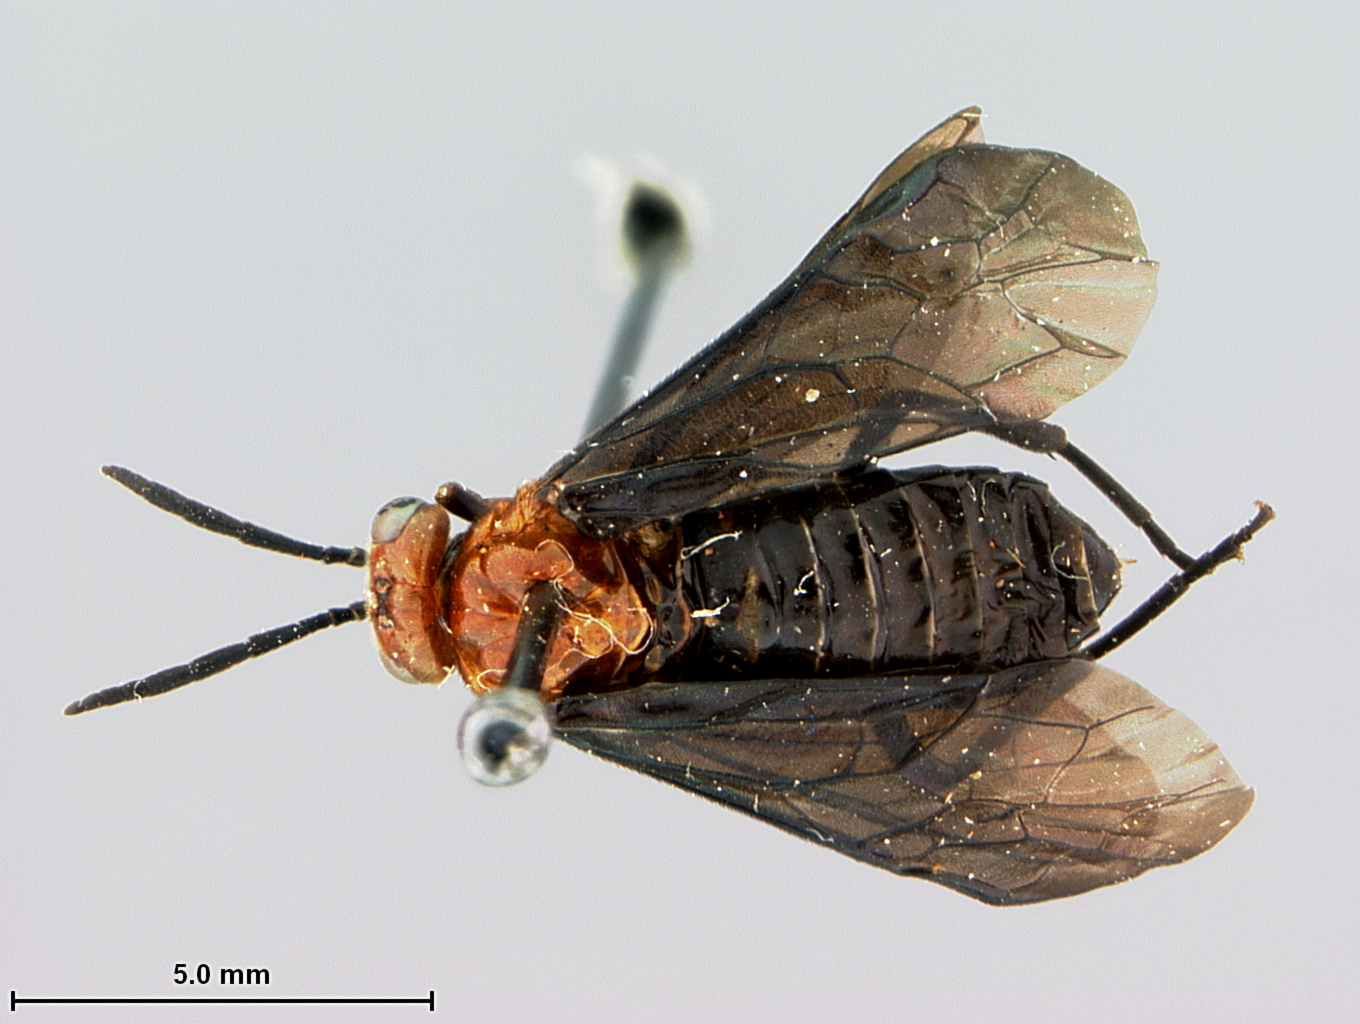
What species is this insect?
Waldheimia bedeae
